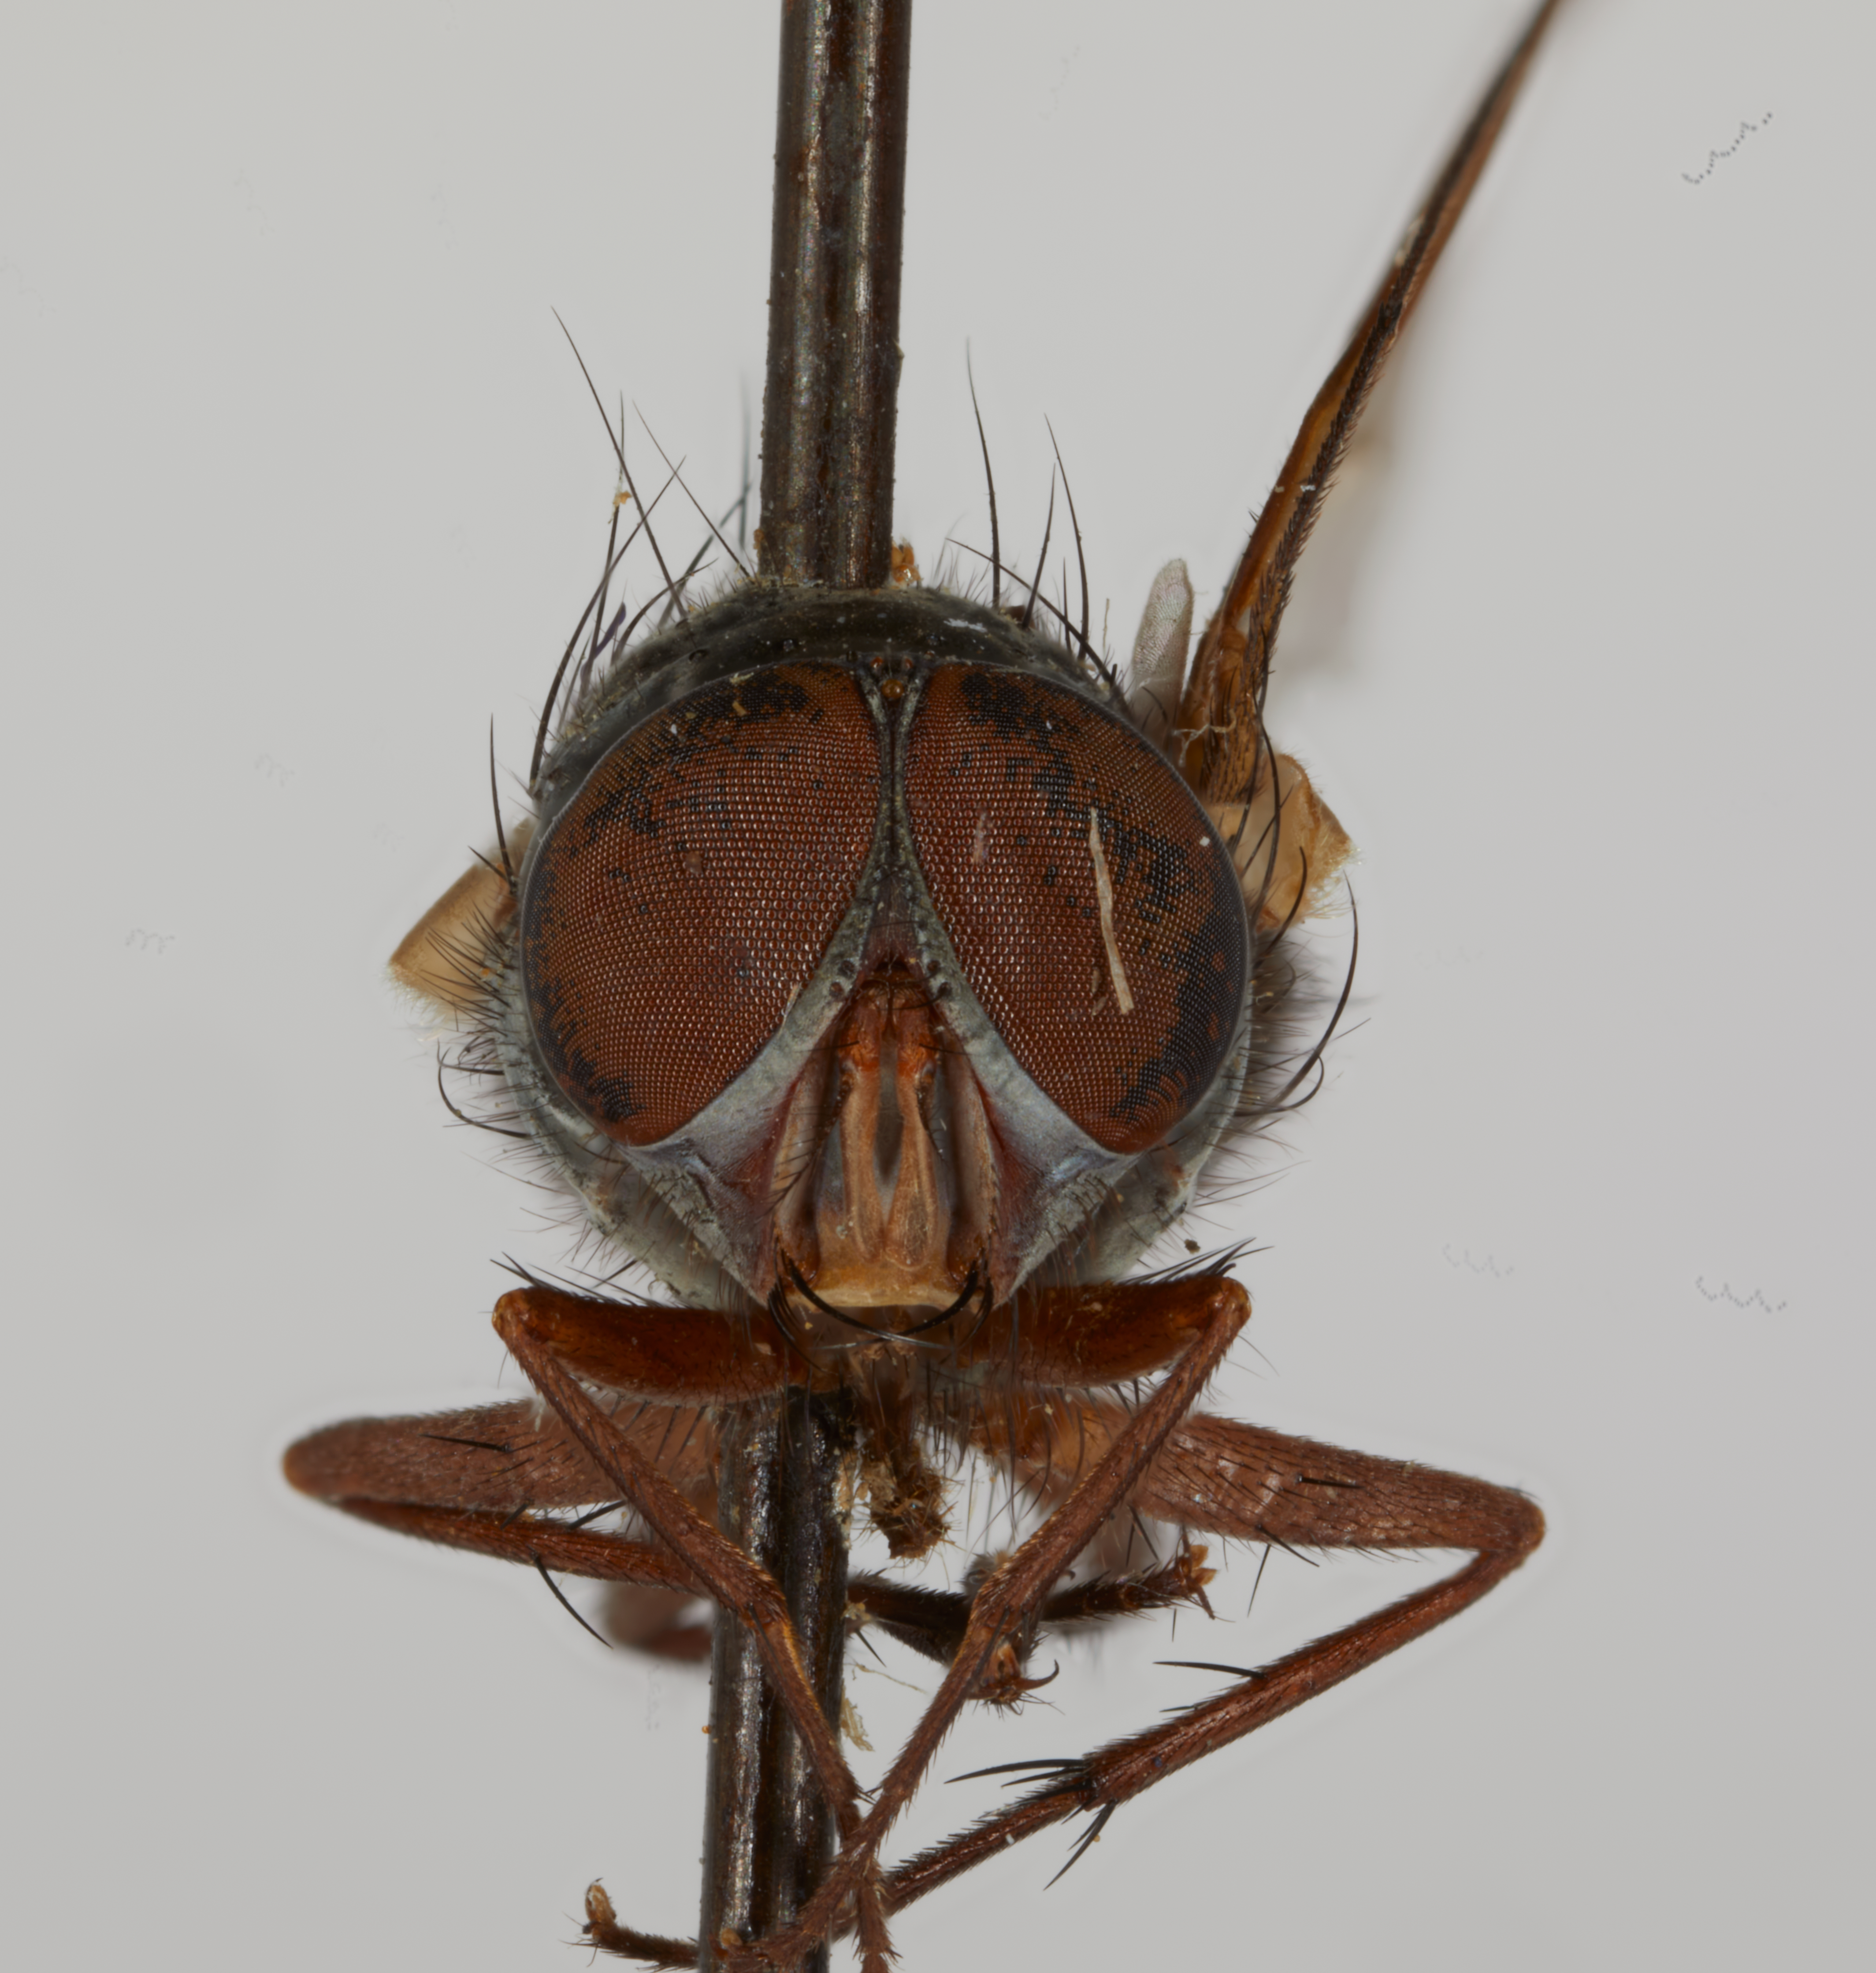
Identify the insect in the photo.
Phaenicia problematica (also Lucilia problematica)
